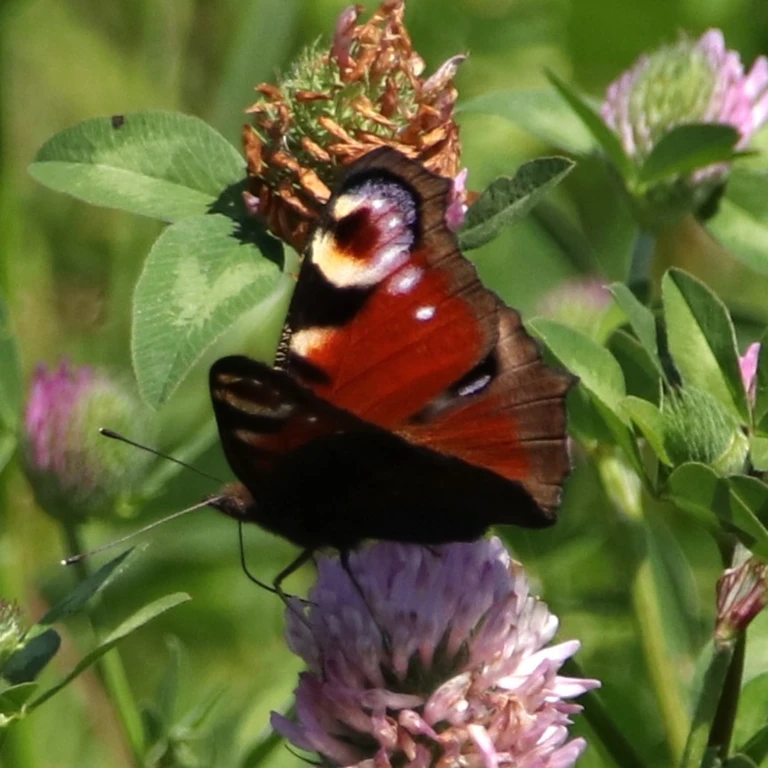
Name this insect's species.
Aglais io
